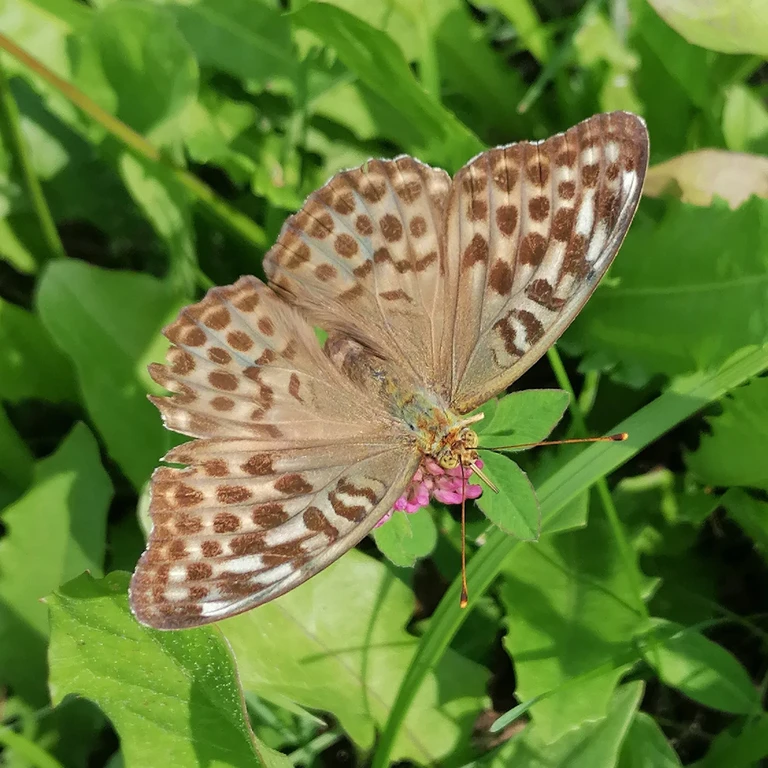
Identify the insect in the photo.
Argynnis paphia
